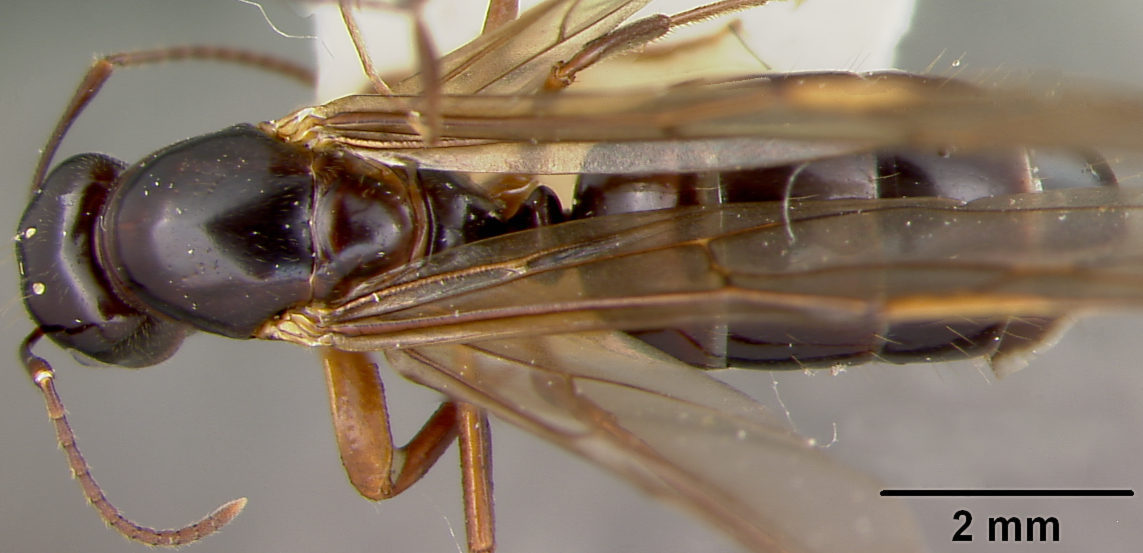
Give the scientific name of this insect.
Camponotus schmeltzii
